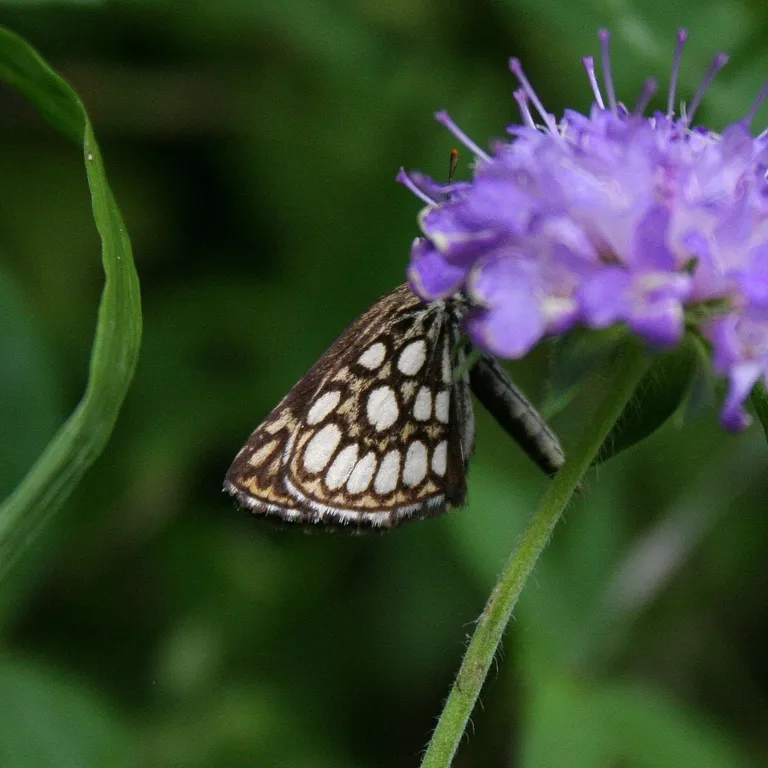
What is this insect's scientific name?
Heteropterus morpheus
